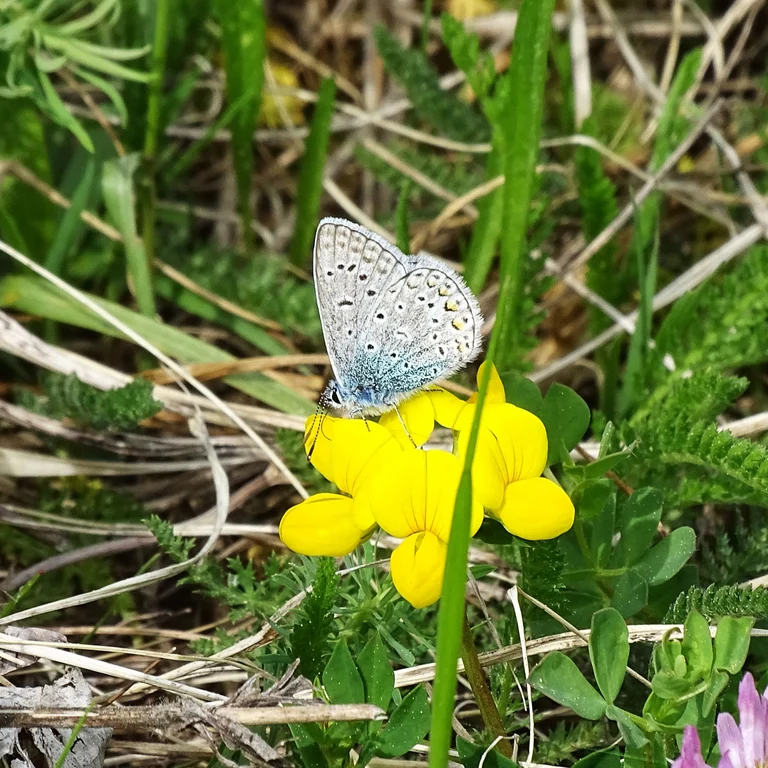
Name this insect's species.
Polyommatus icarus
